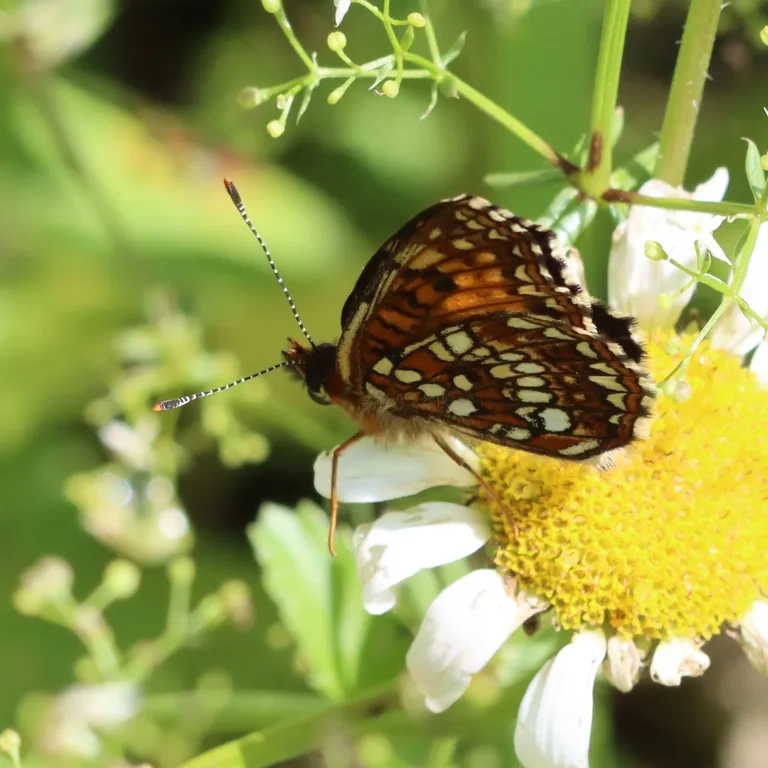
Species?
Melitaea diamina
